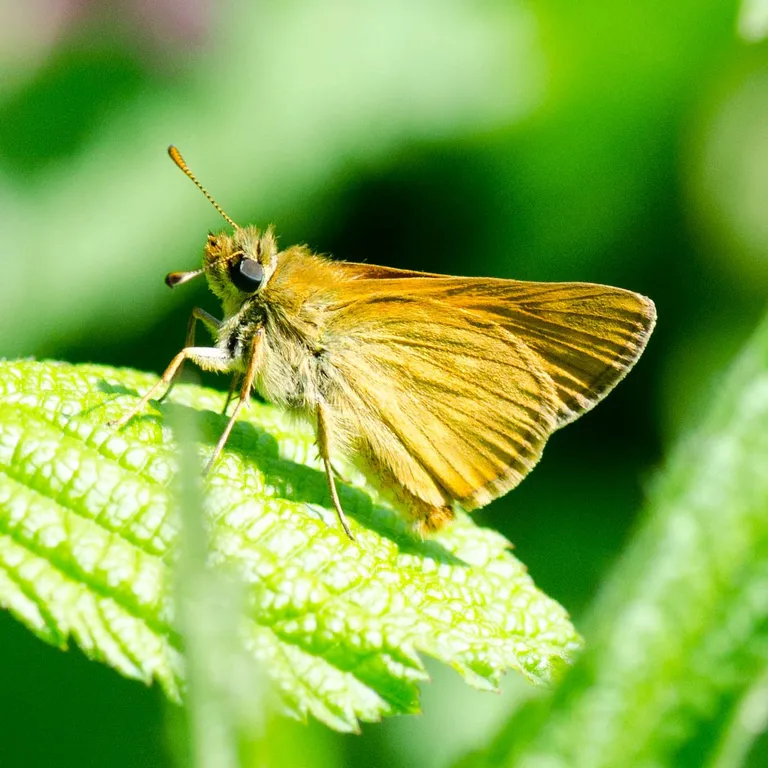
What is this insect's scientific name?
Ochlodes sylvanus (also Ochlodes venata)
